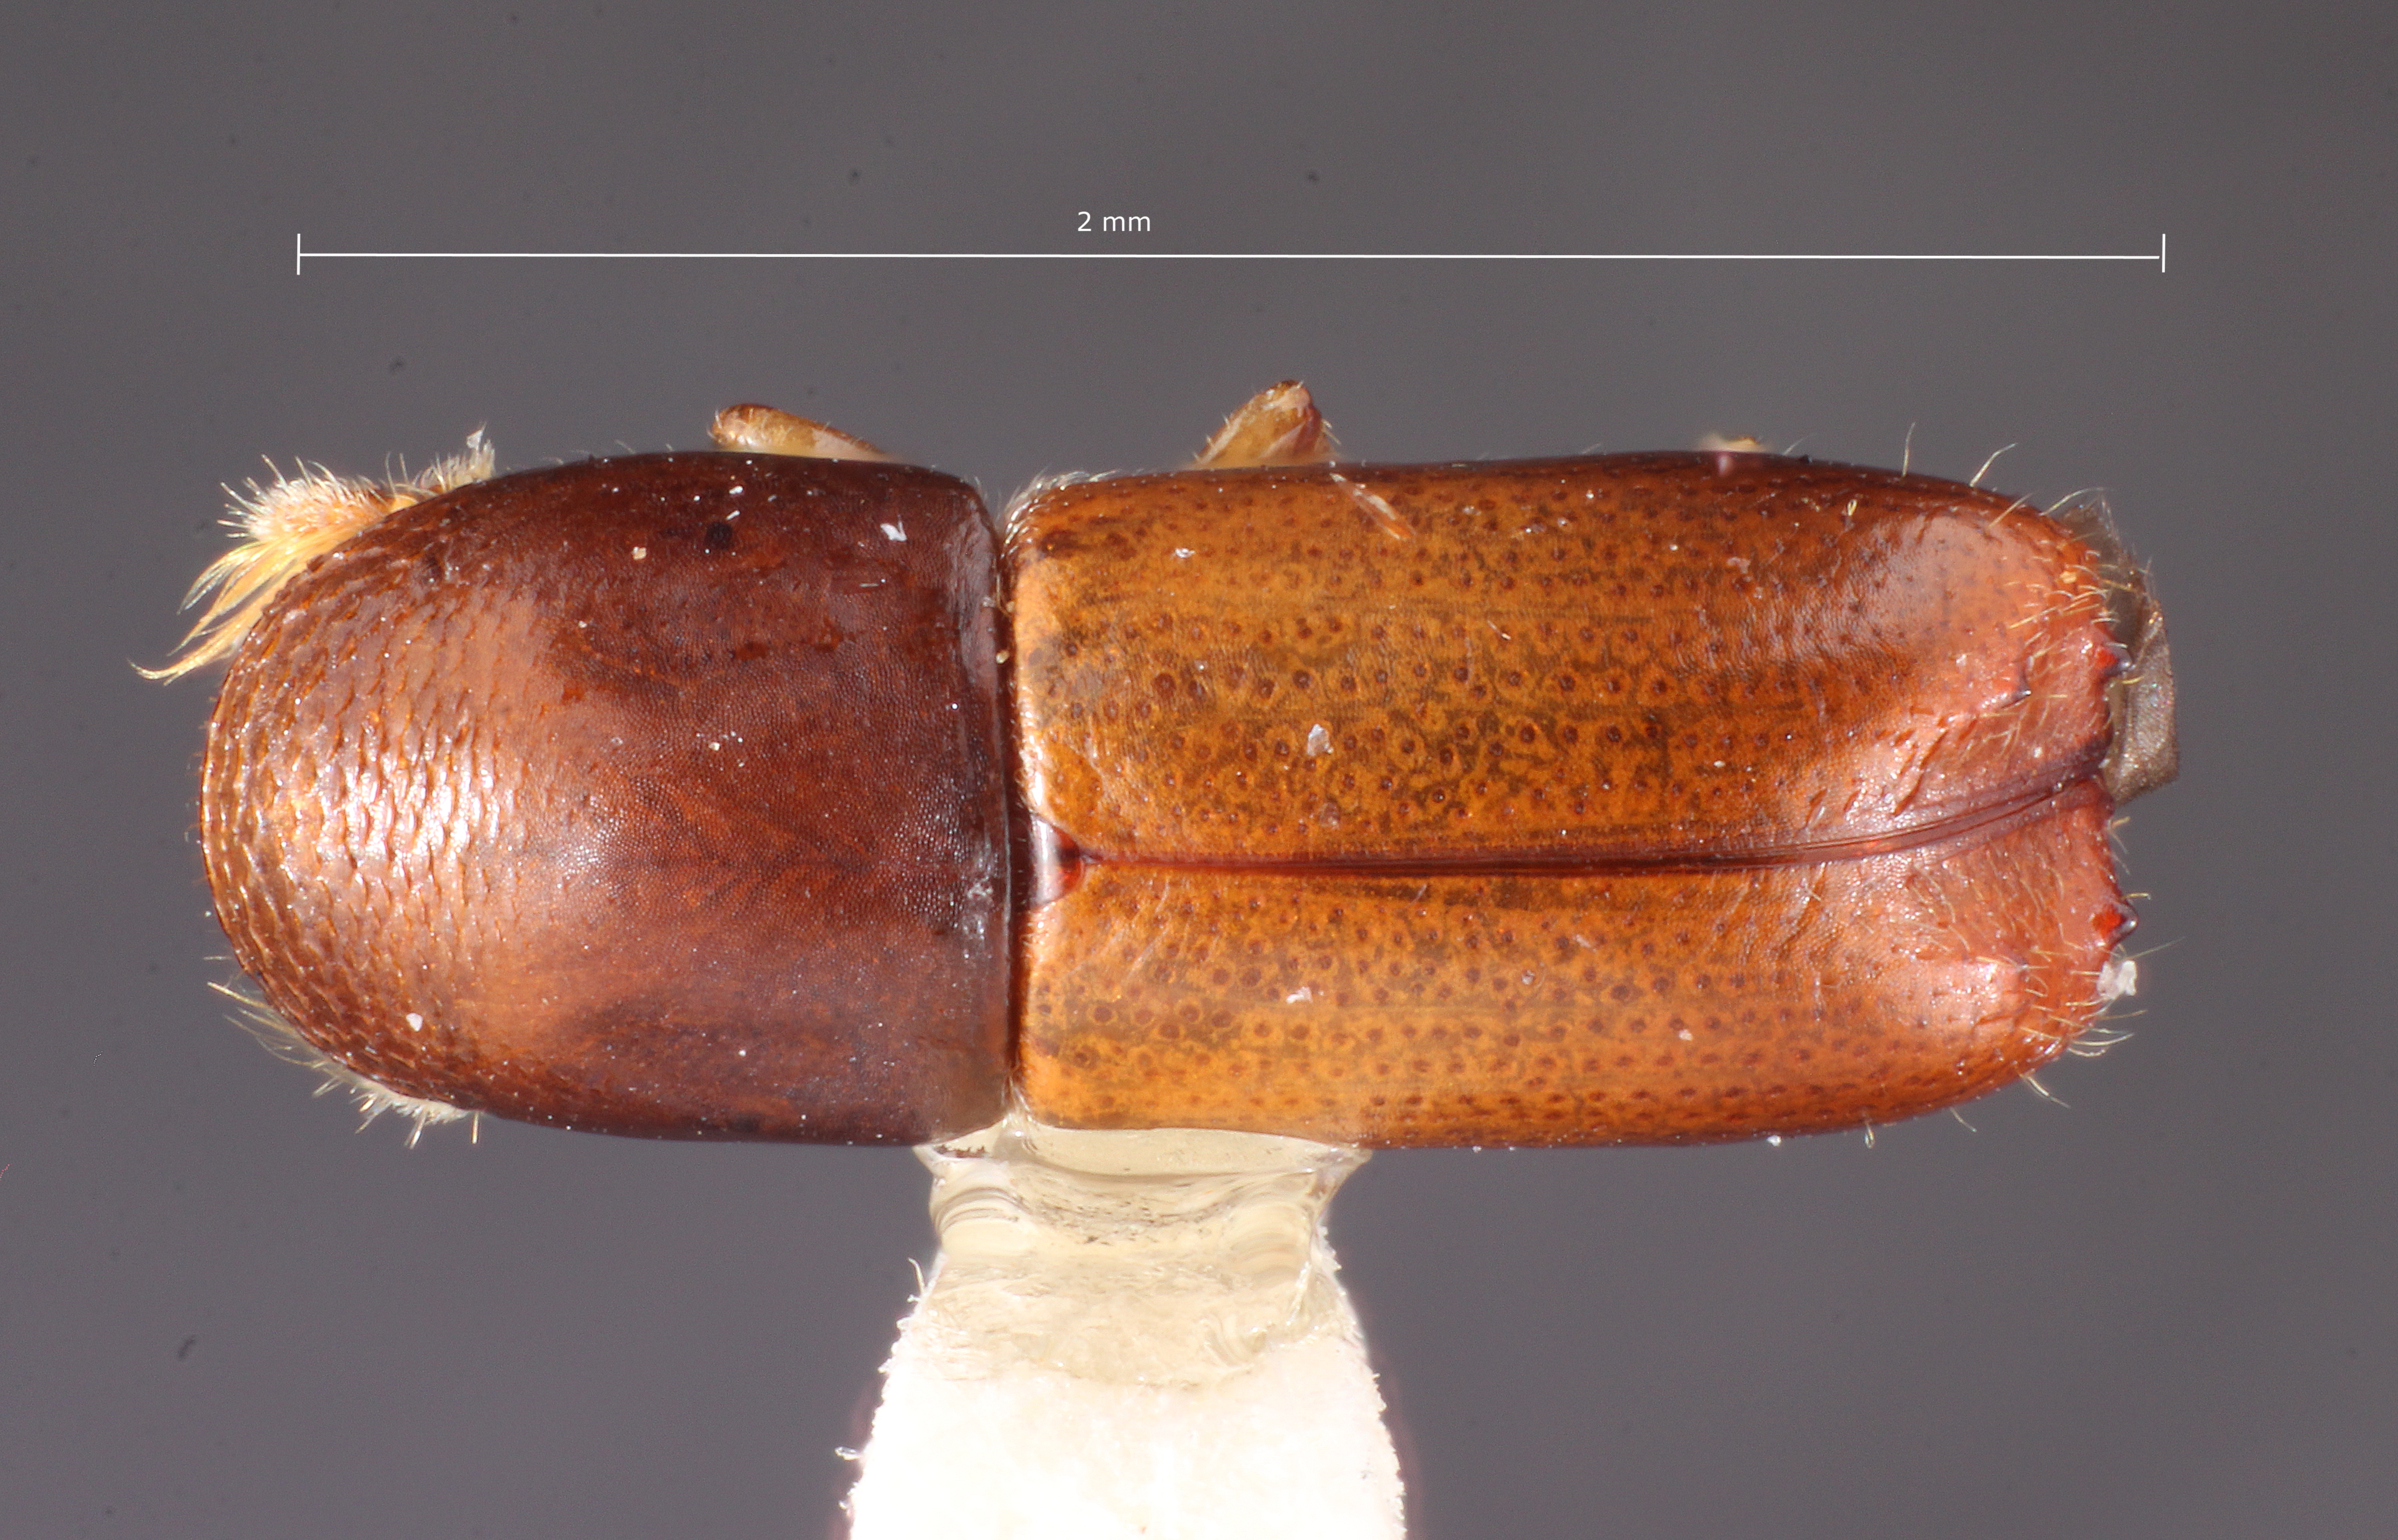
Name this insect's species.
Monarthrum canalis
